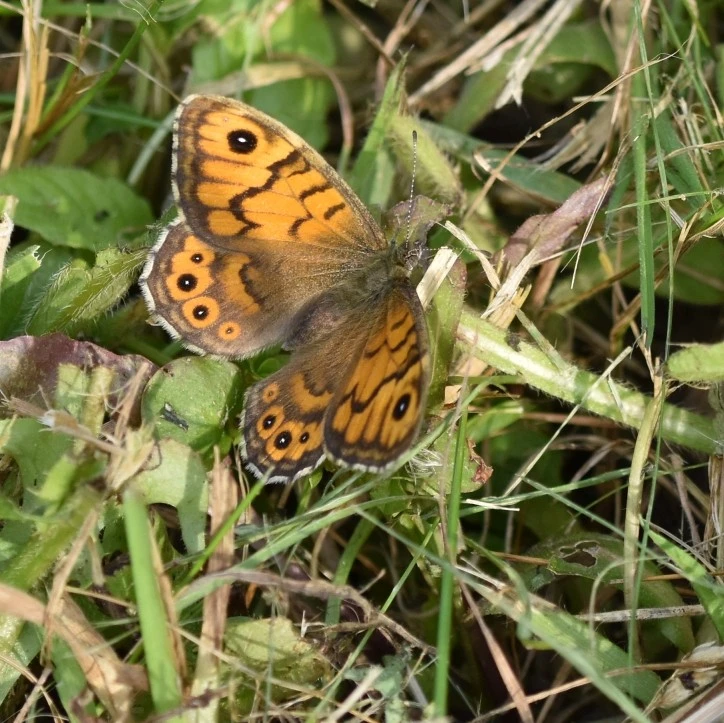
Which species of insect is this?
Lasiommata megera (also Pararge megera)
